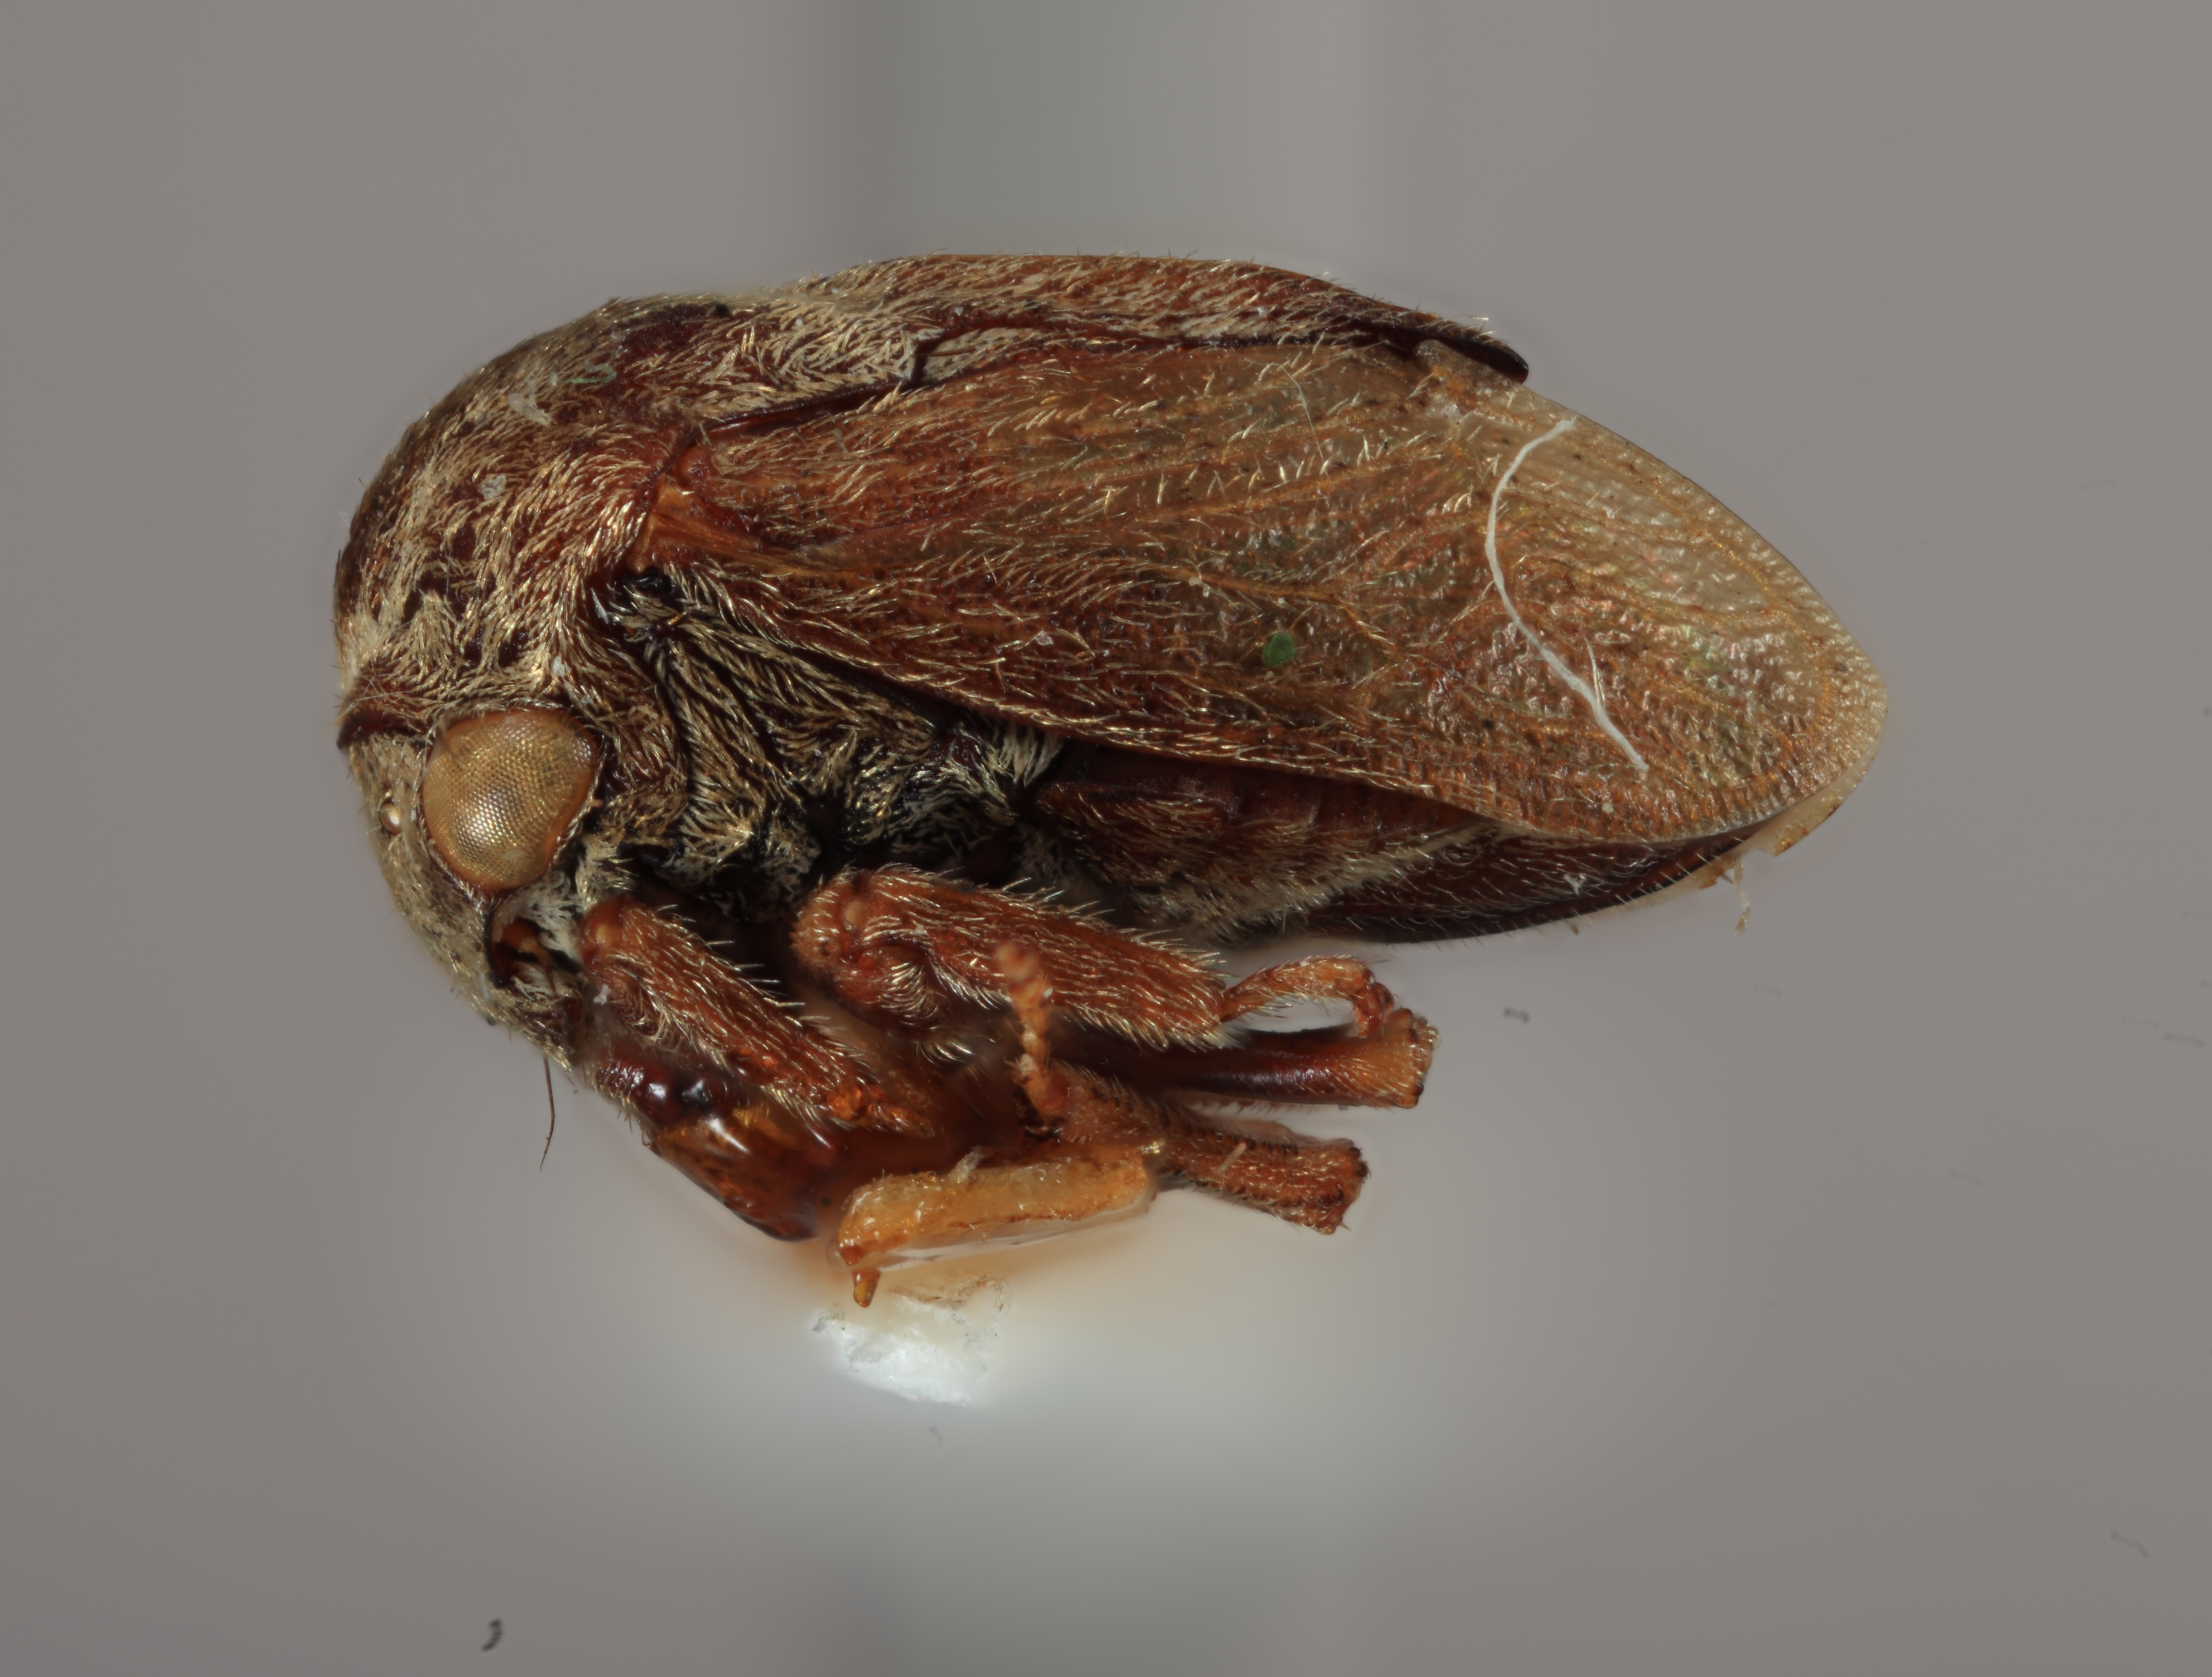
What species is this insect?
Gargara triangulata
